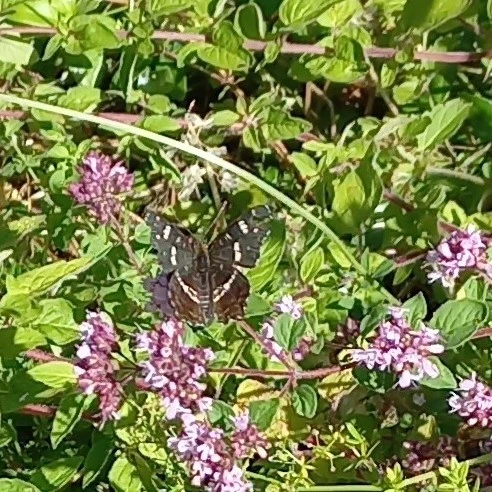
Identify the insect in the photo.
Araschnia levana
